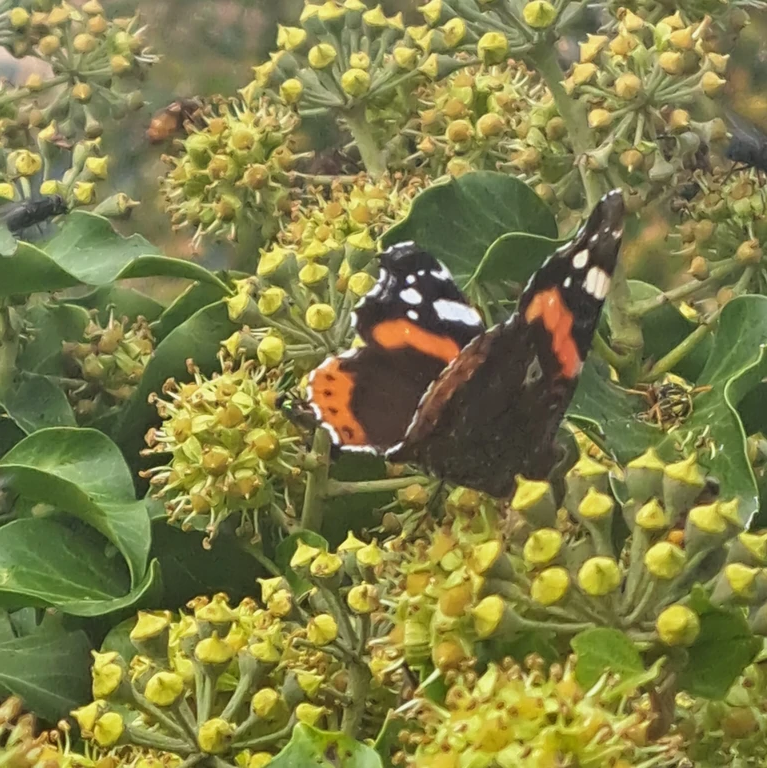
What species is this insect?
Vanessa atalanta
